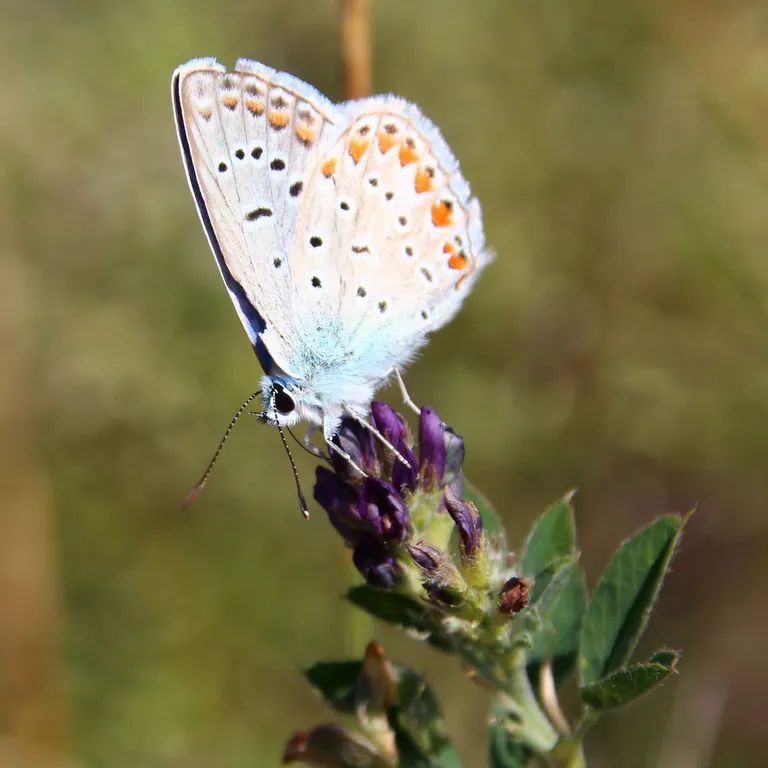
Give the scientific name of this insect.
Polyommatus icarus
